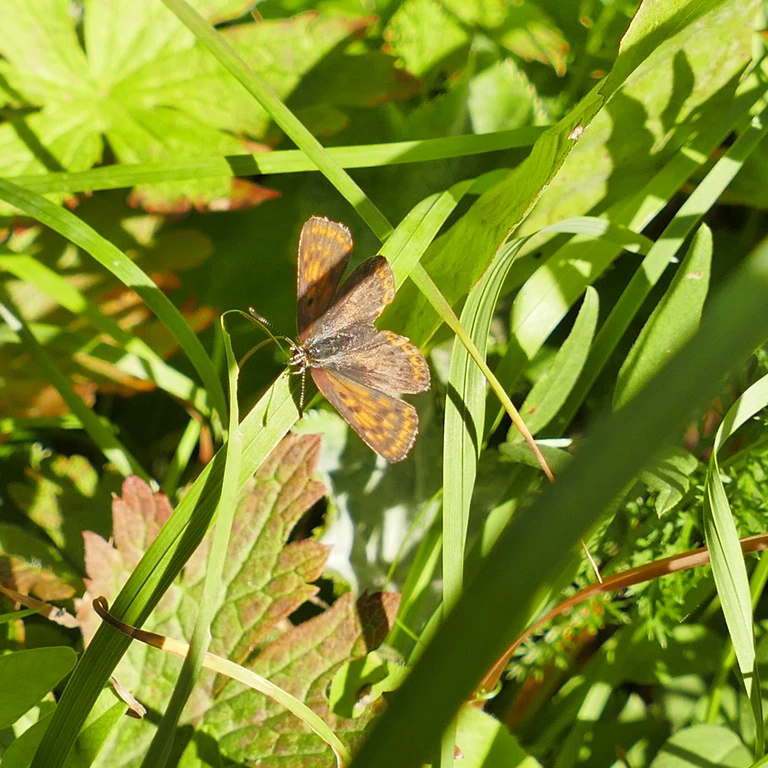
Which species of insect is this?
Lycaena tityrus (also Loweia tityrus)
